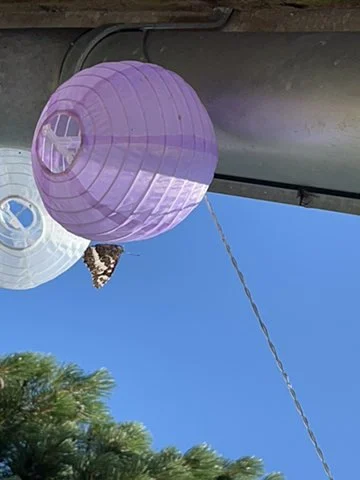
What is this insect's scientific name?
Brintesia circe
